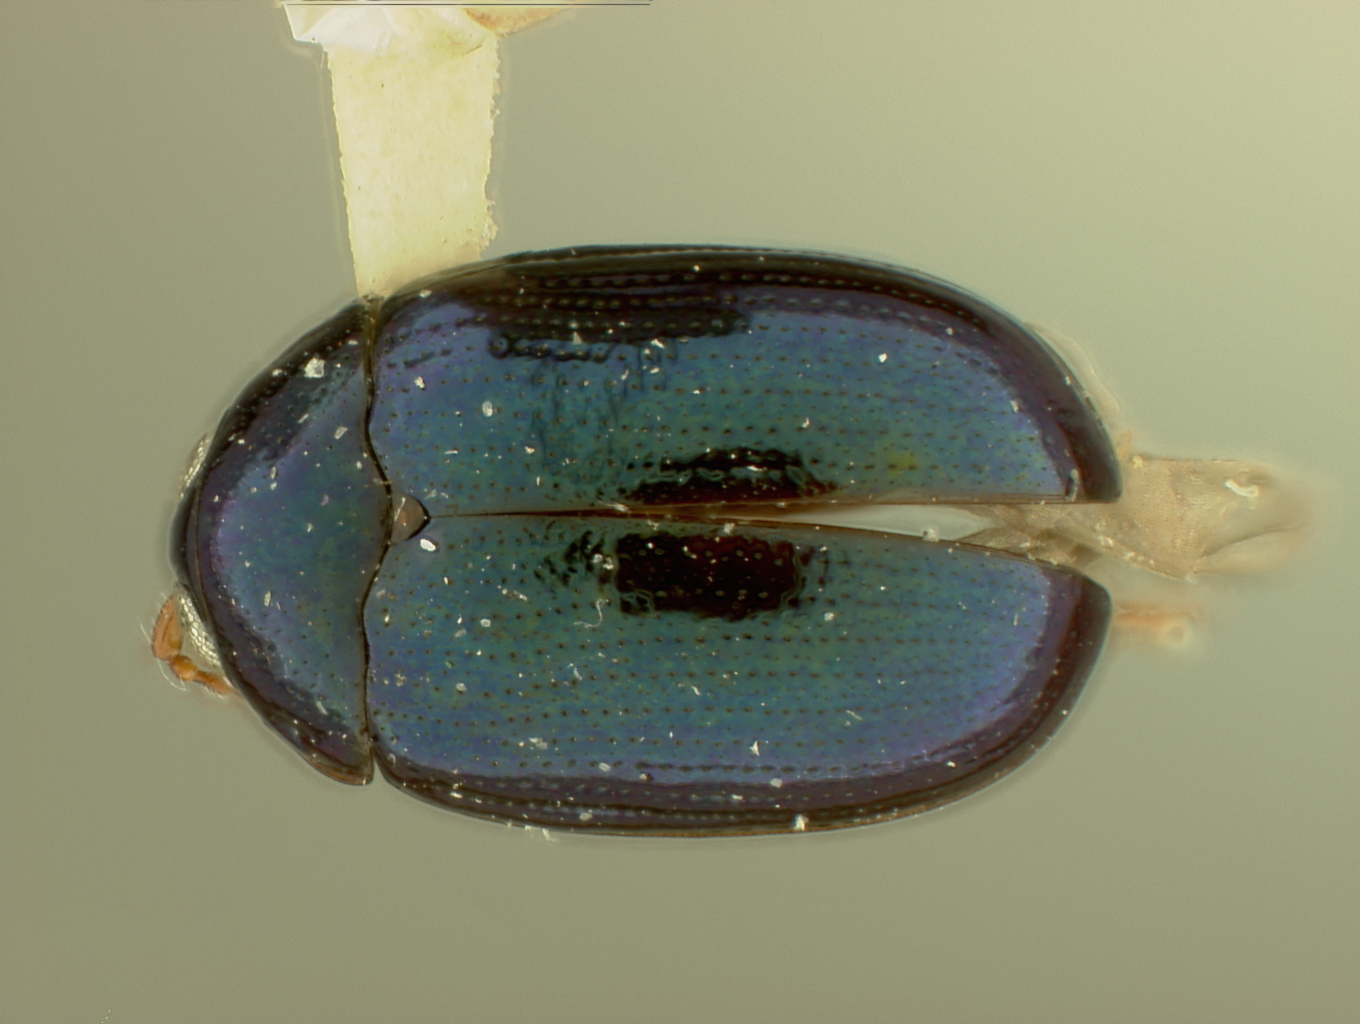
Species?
Glyptobregma cyanellum
